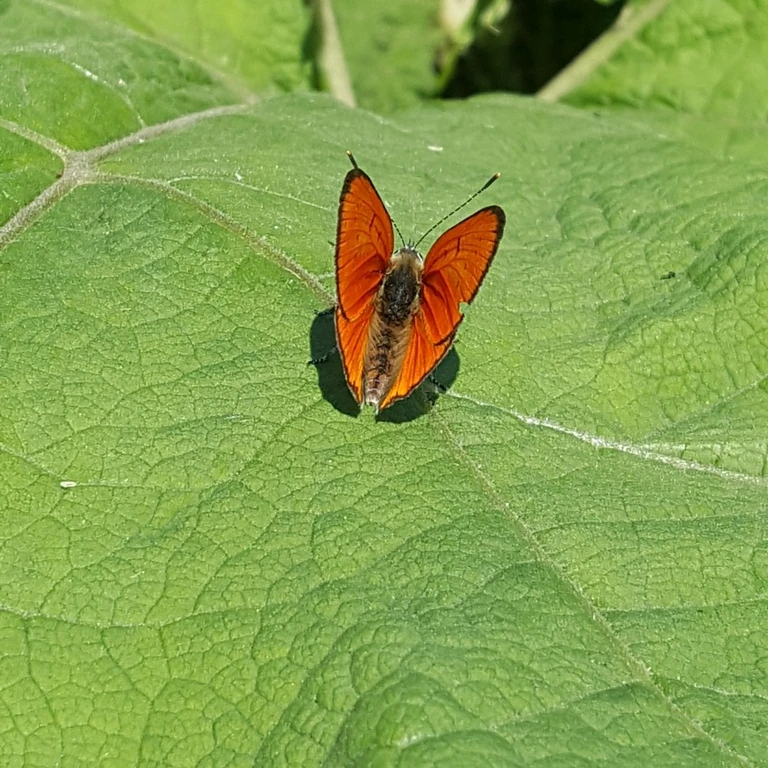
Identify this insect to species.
Lycaena dispar
